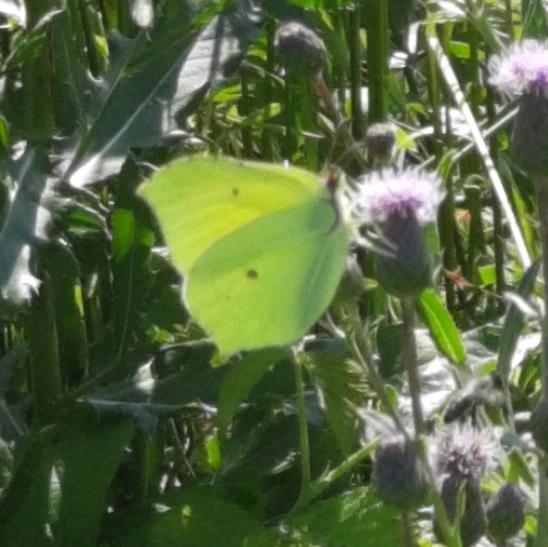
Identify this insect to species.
Gonepteryx rhamni
